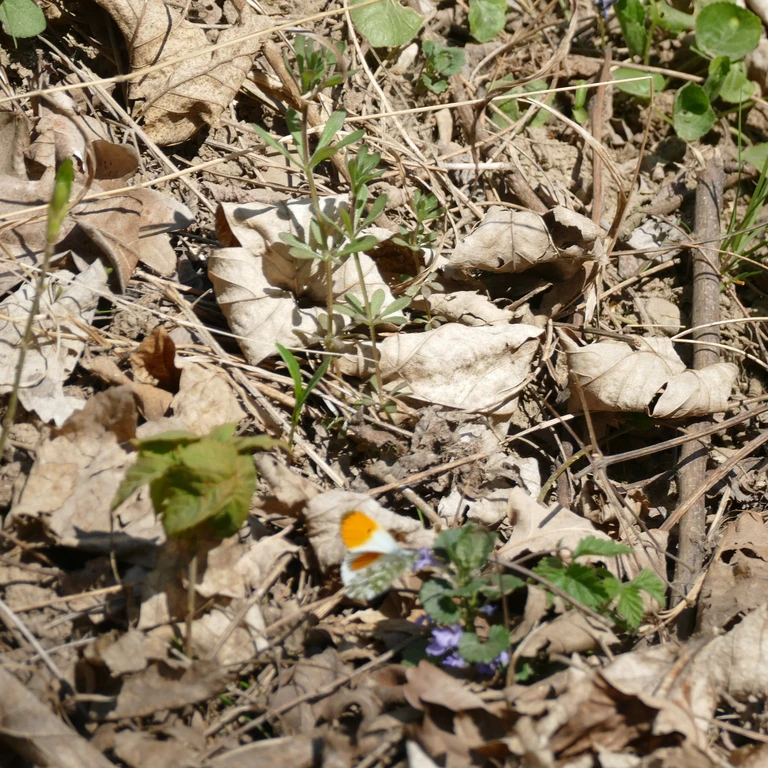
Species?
Anthocharis cardamines
